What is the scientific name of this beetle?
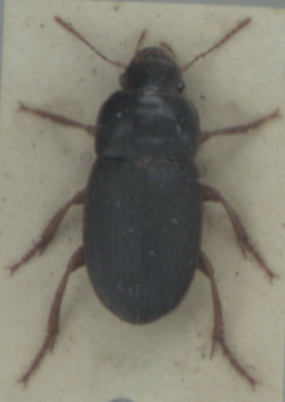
Harpalus tardus
